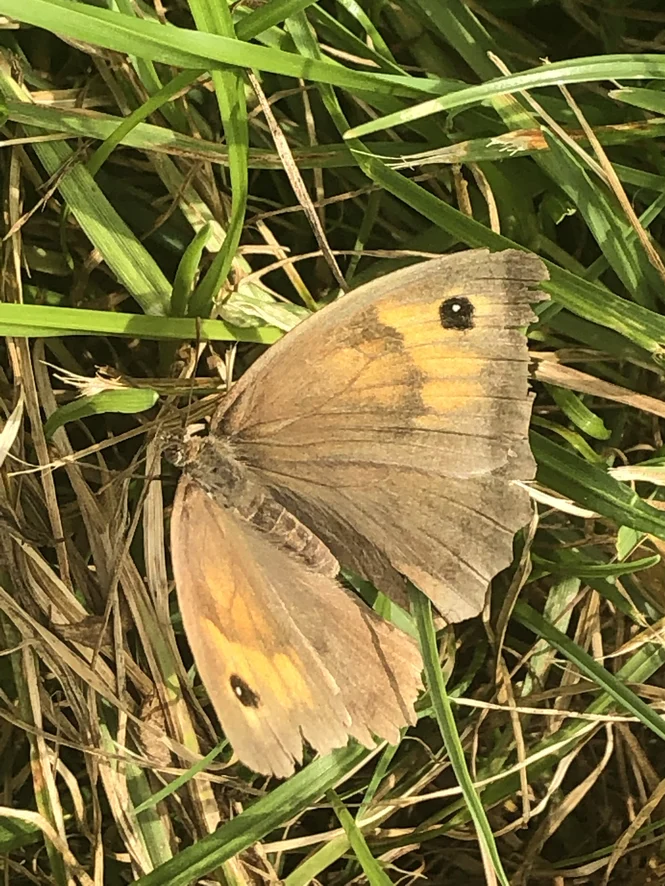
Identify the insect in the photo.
Maniola jurtina
